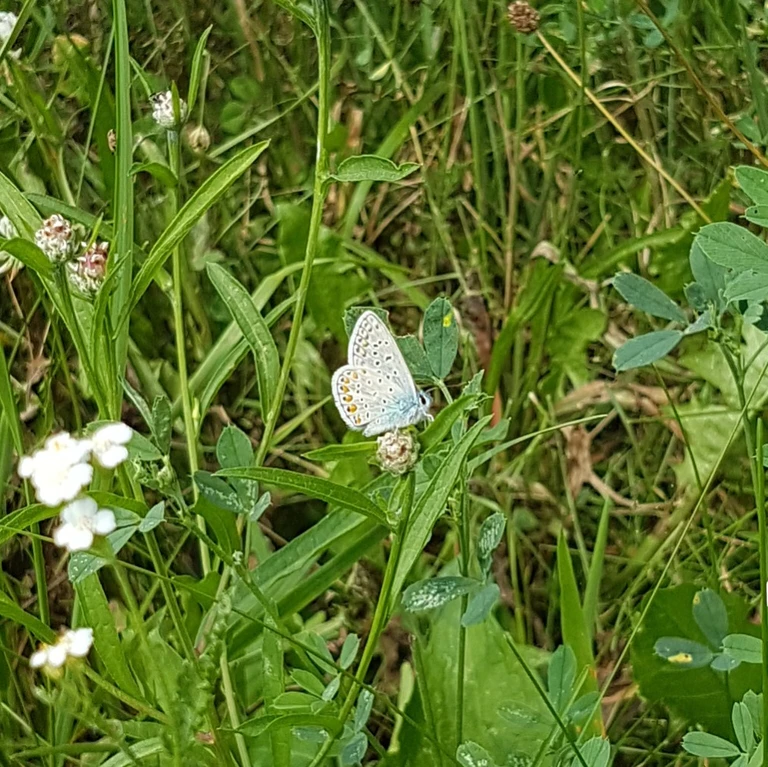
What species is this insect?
Polyommatus icarus
